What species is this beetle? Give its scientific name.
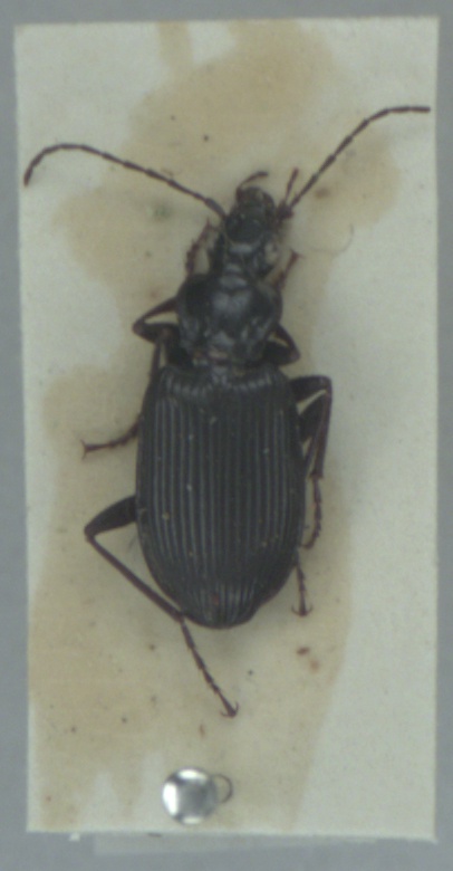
Platynus assimilis
